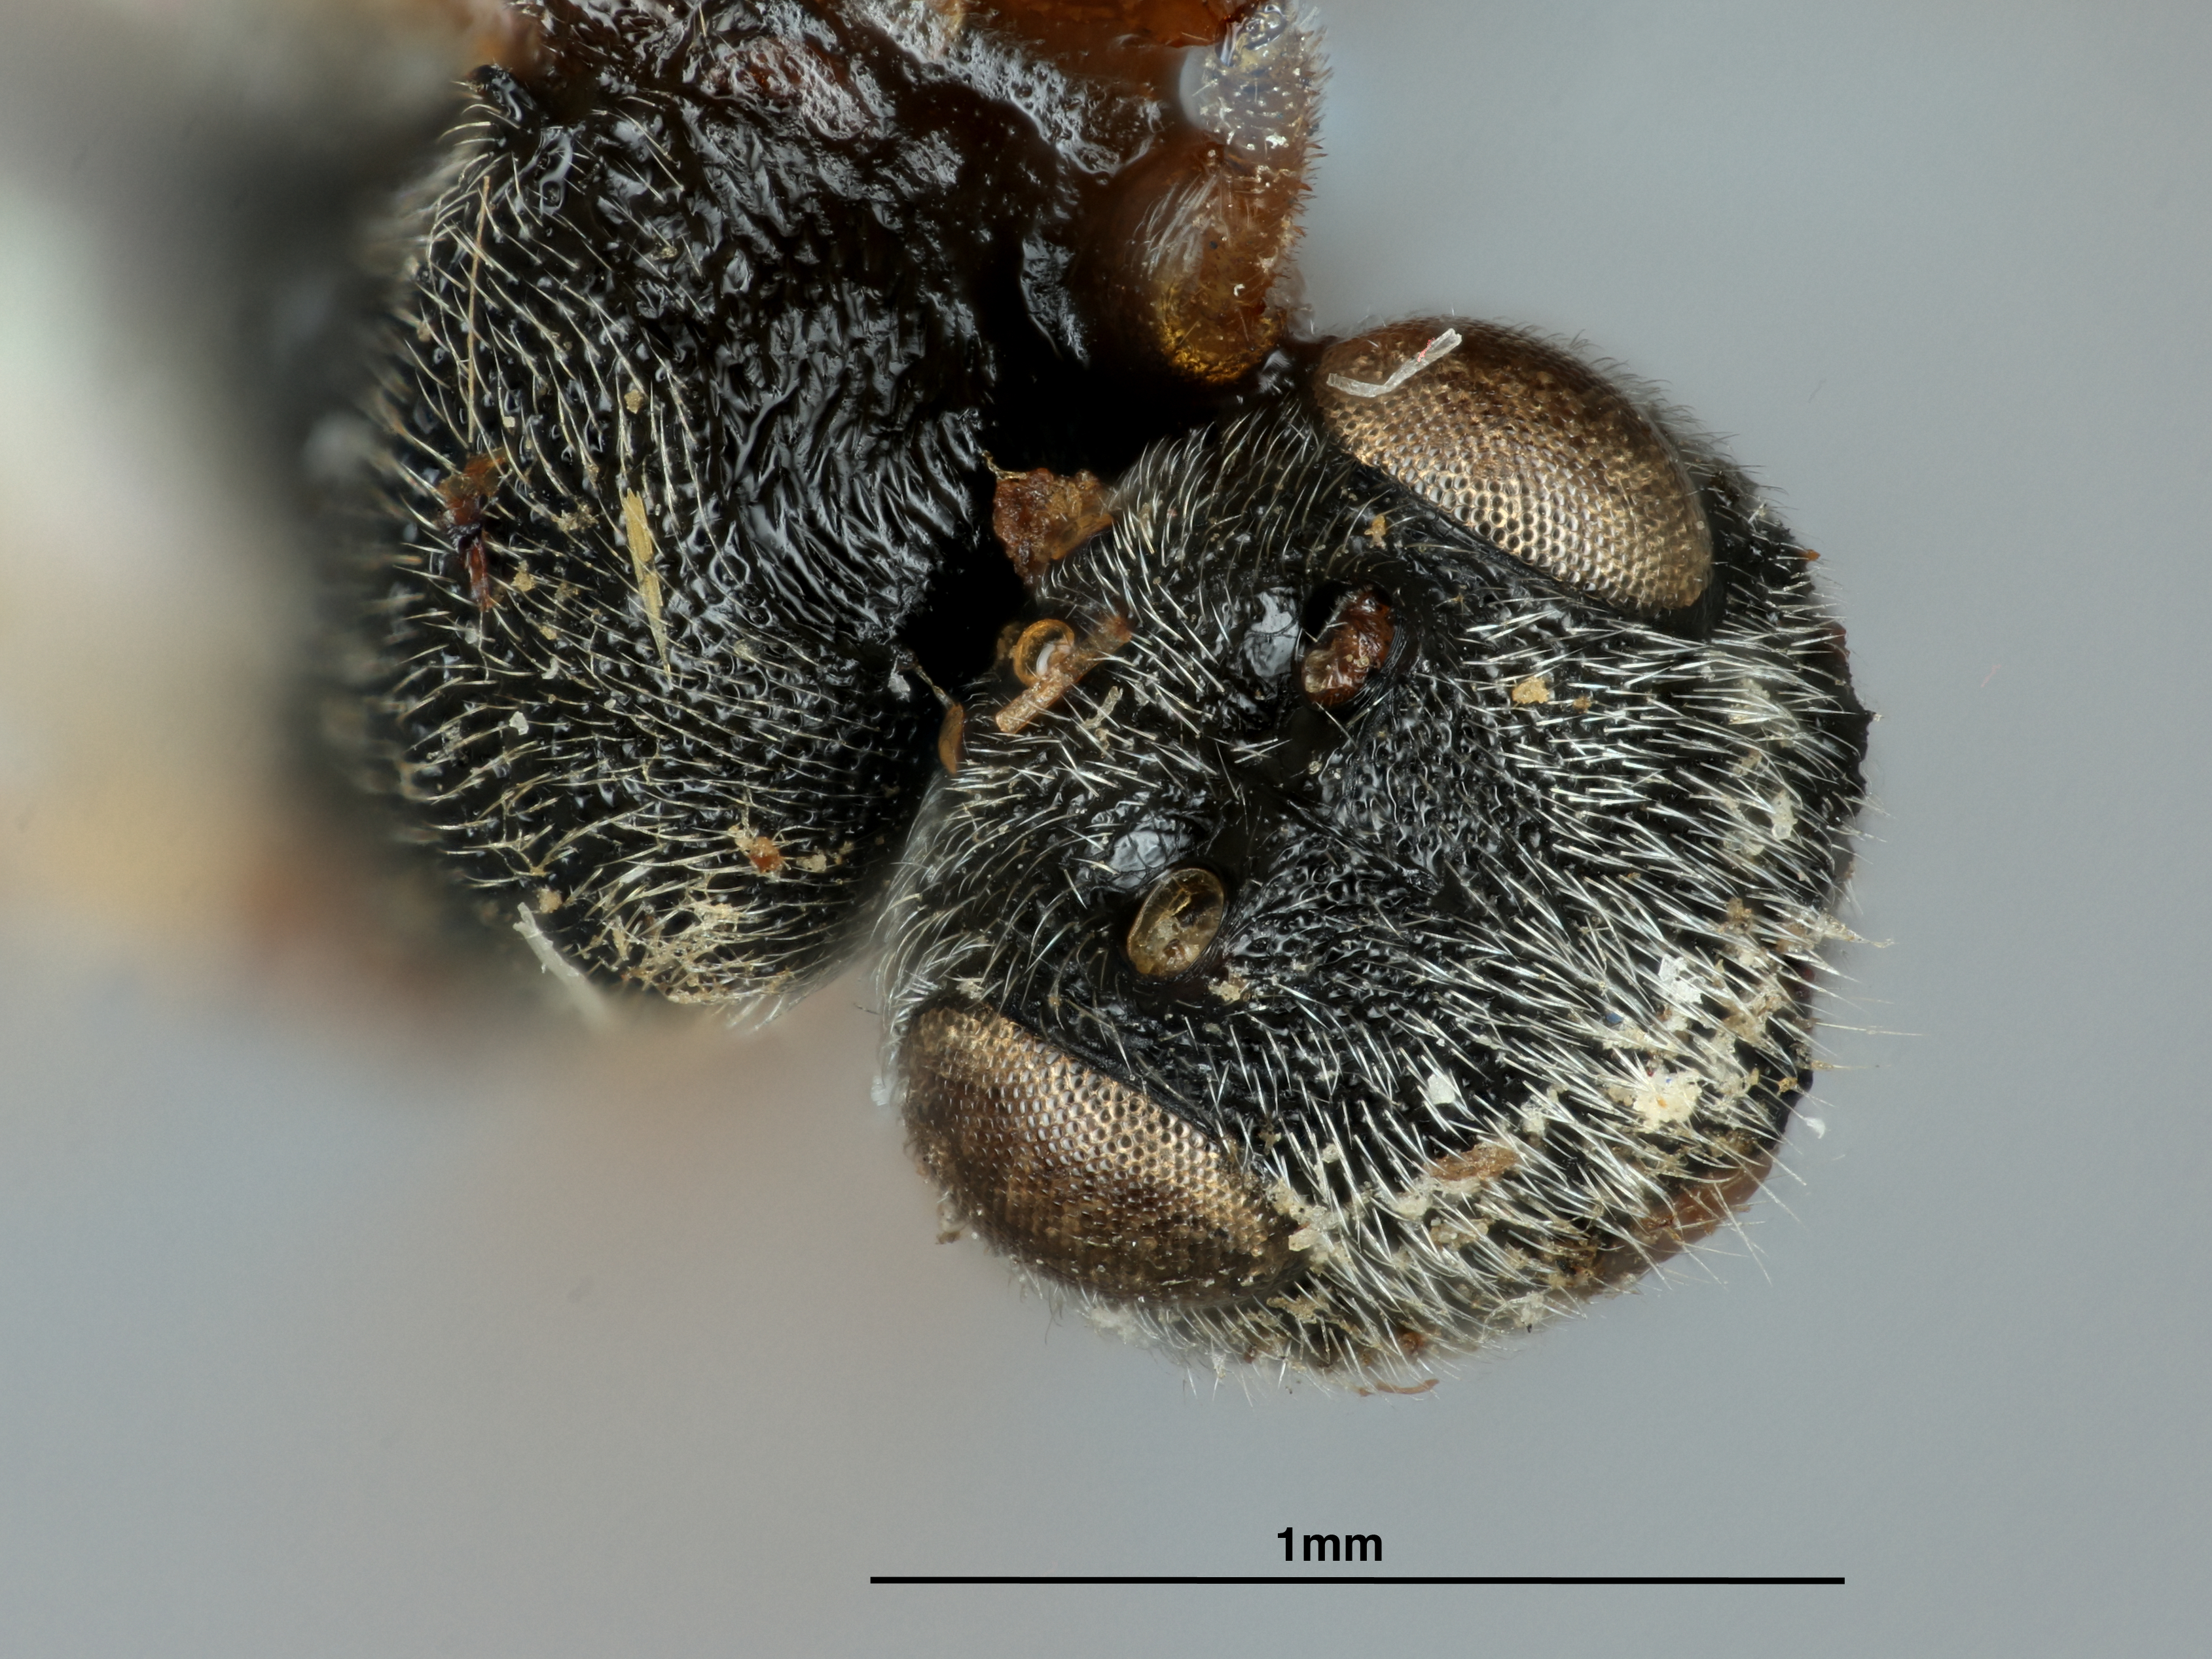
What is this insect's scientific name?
Ascogaster atamiensis
